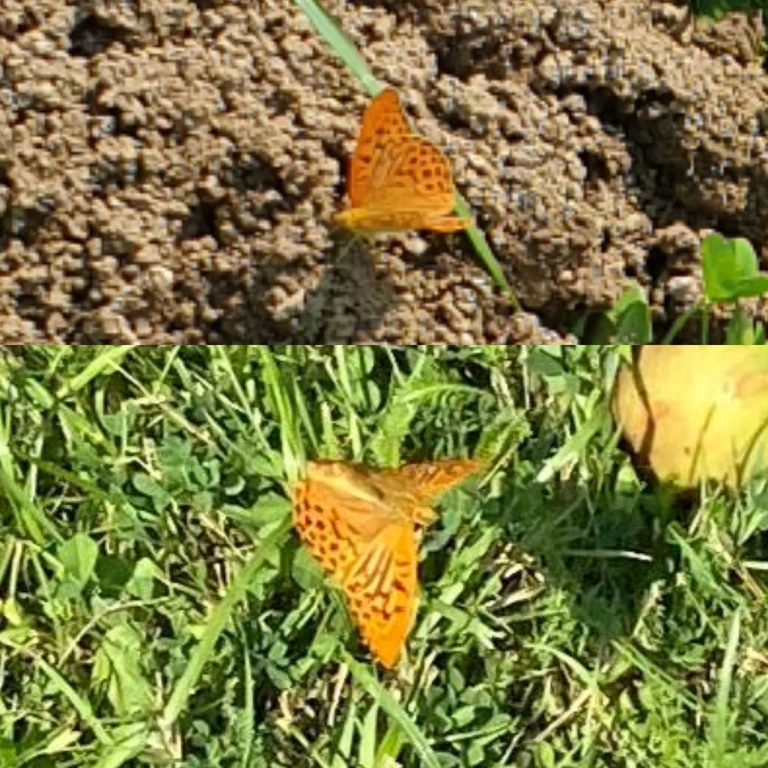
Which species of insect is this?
Argynnis paphia
